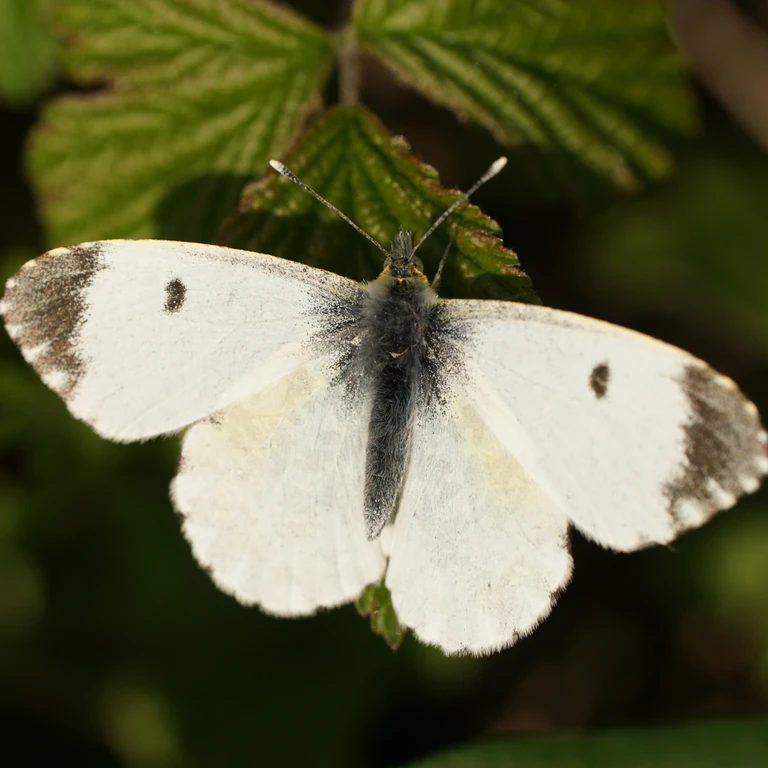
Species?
Anthocharis cardamines
